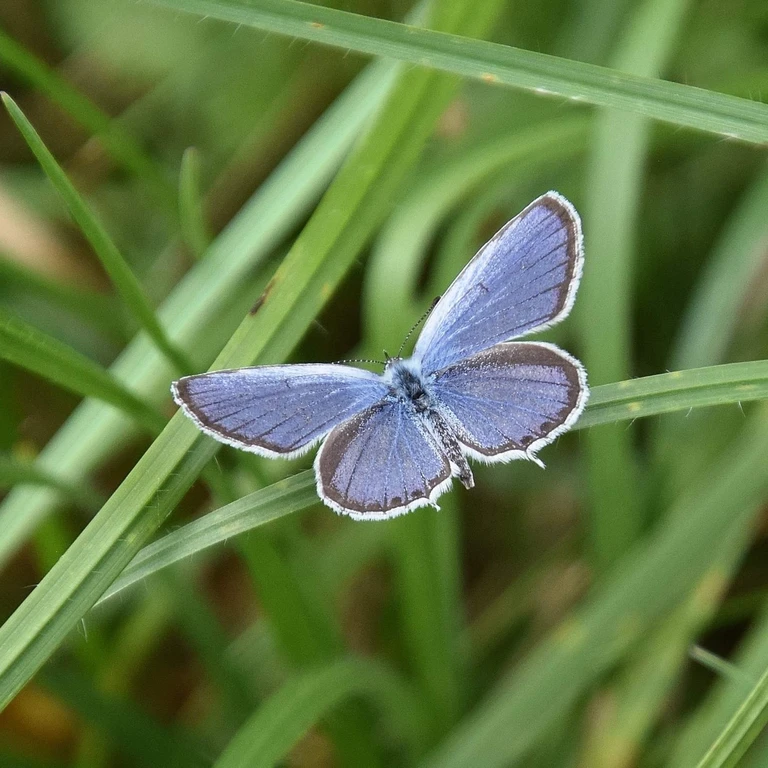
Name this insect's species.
Cupido argiades (also Elkalyce argiades)
